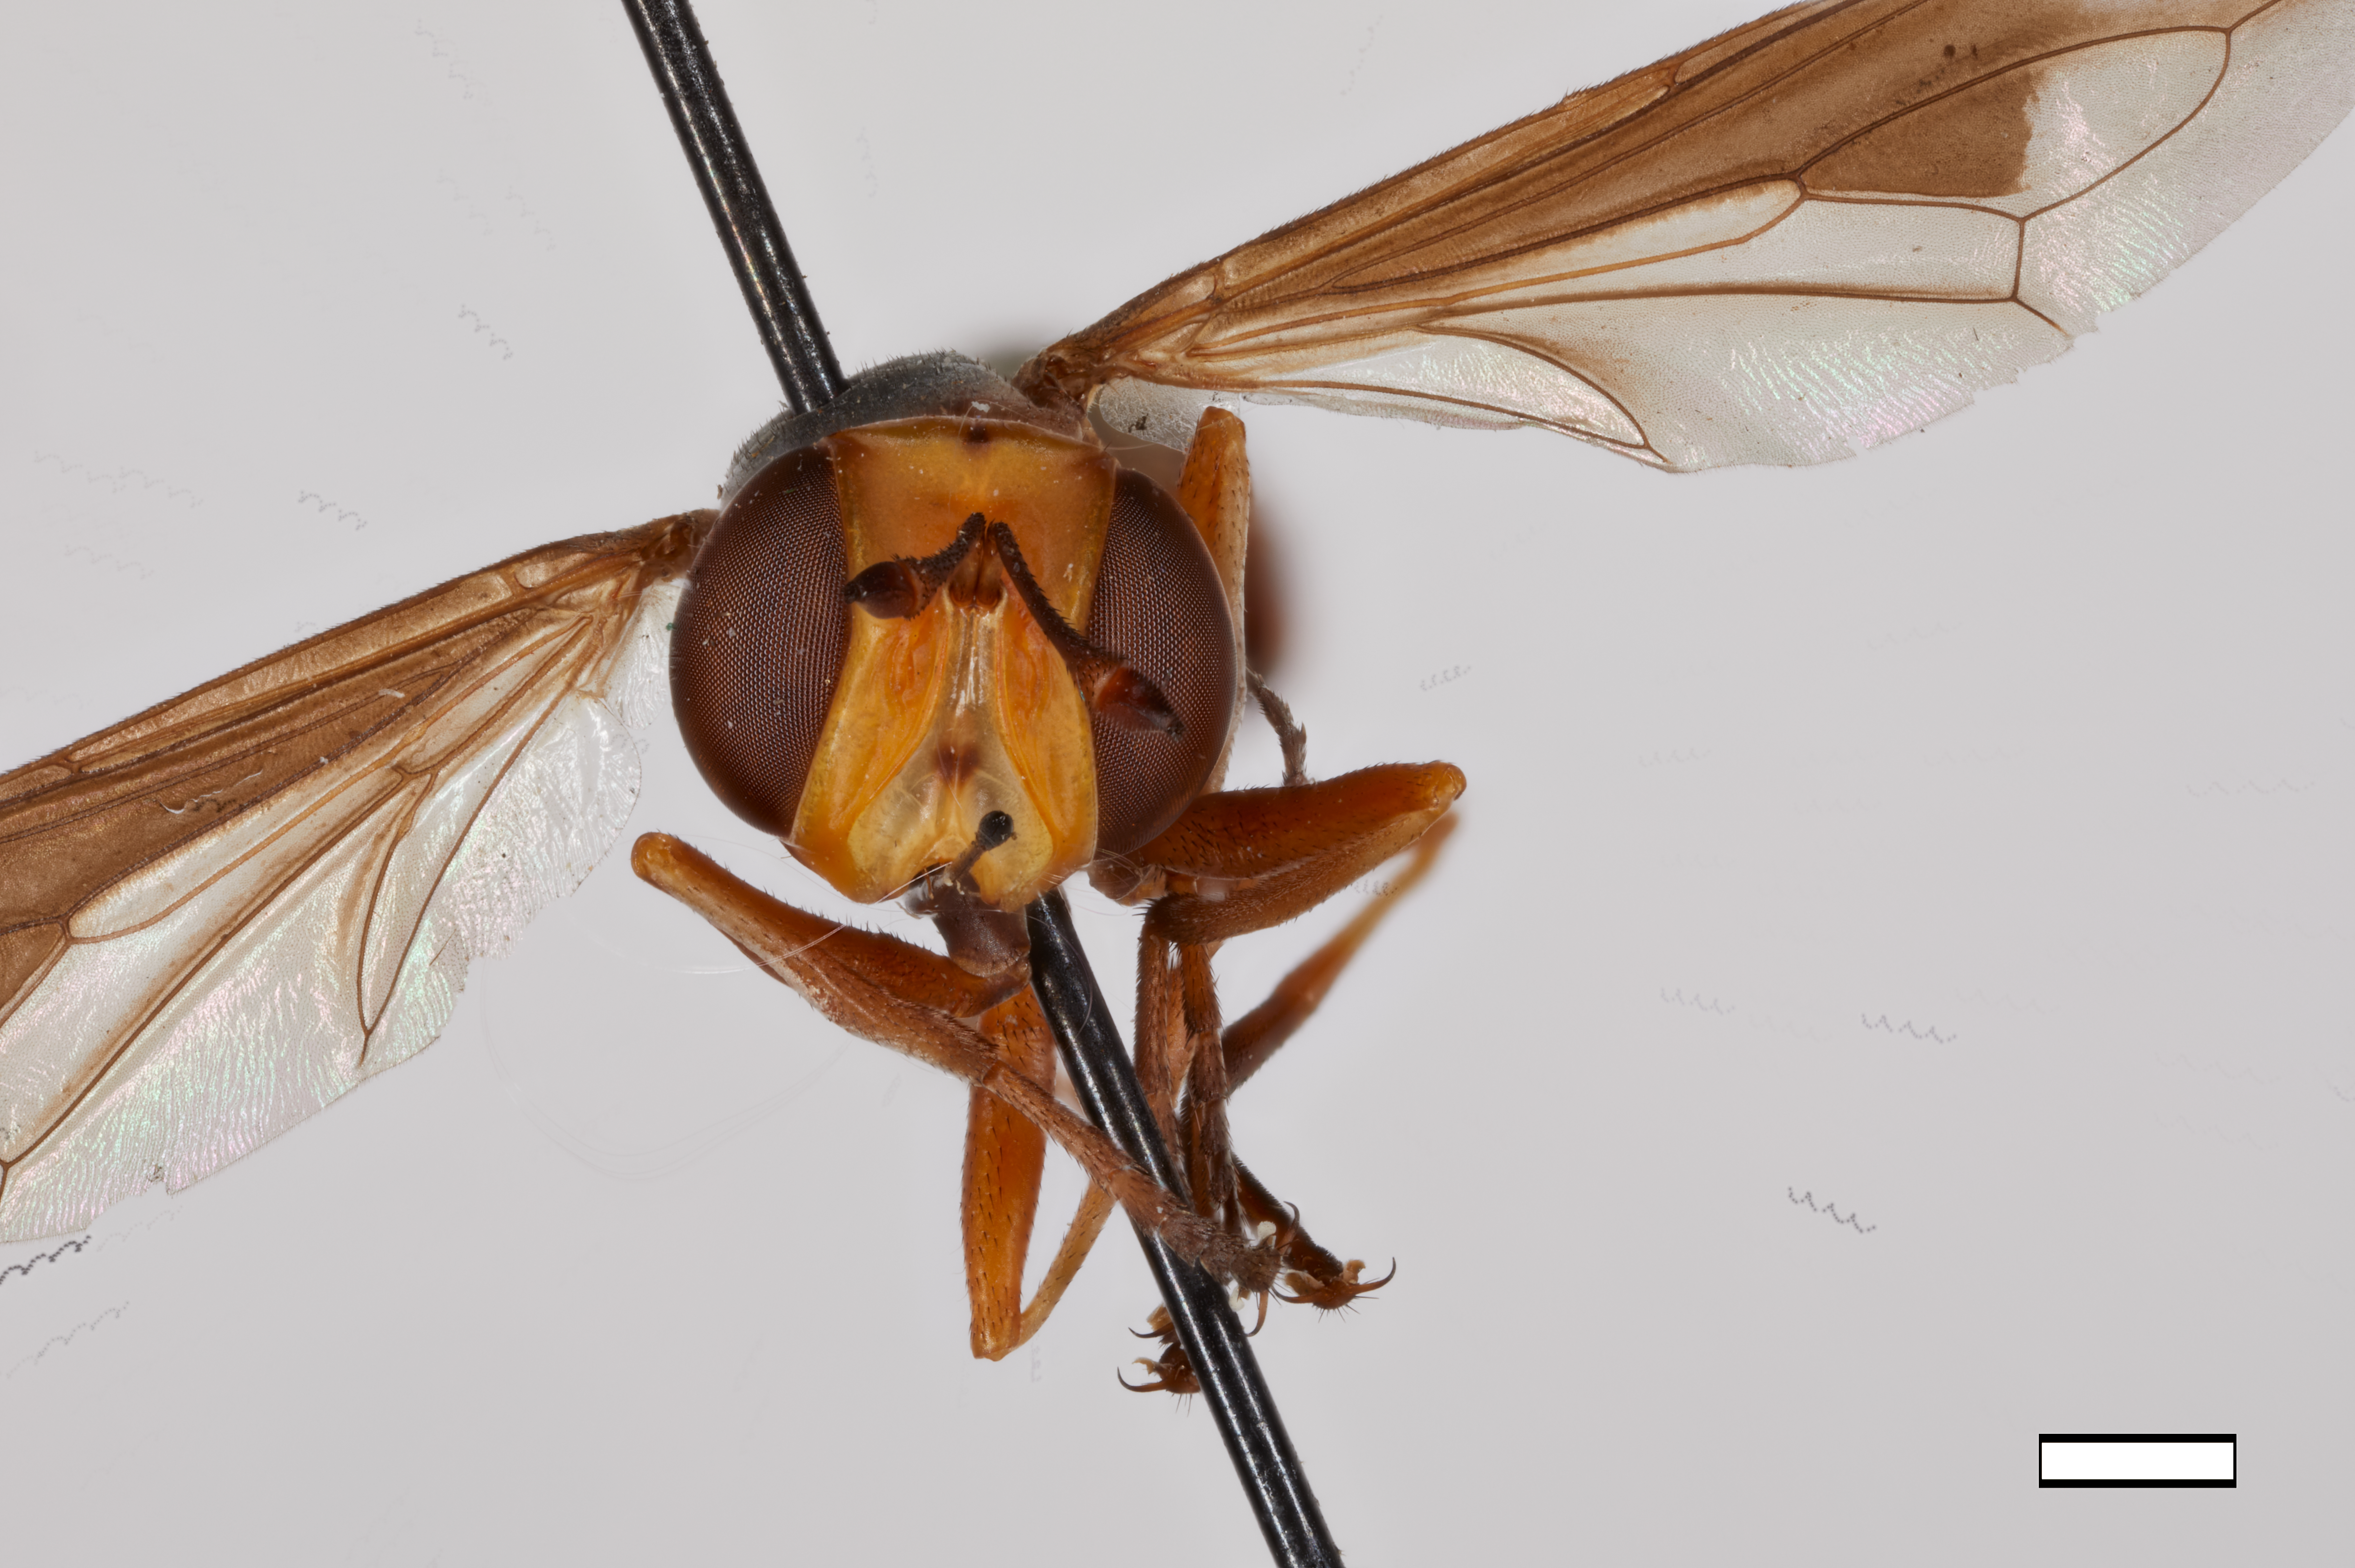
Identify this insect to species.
Physocephala annulata
